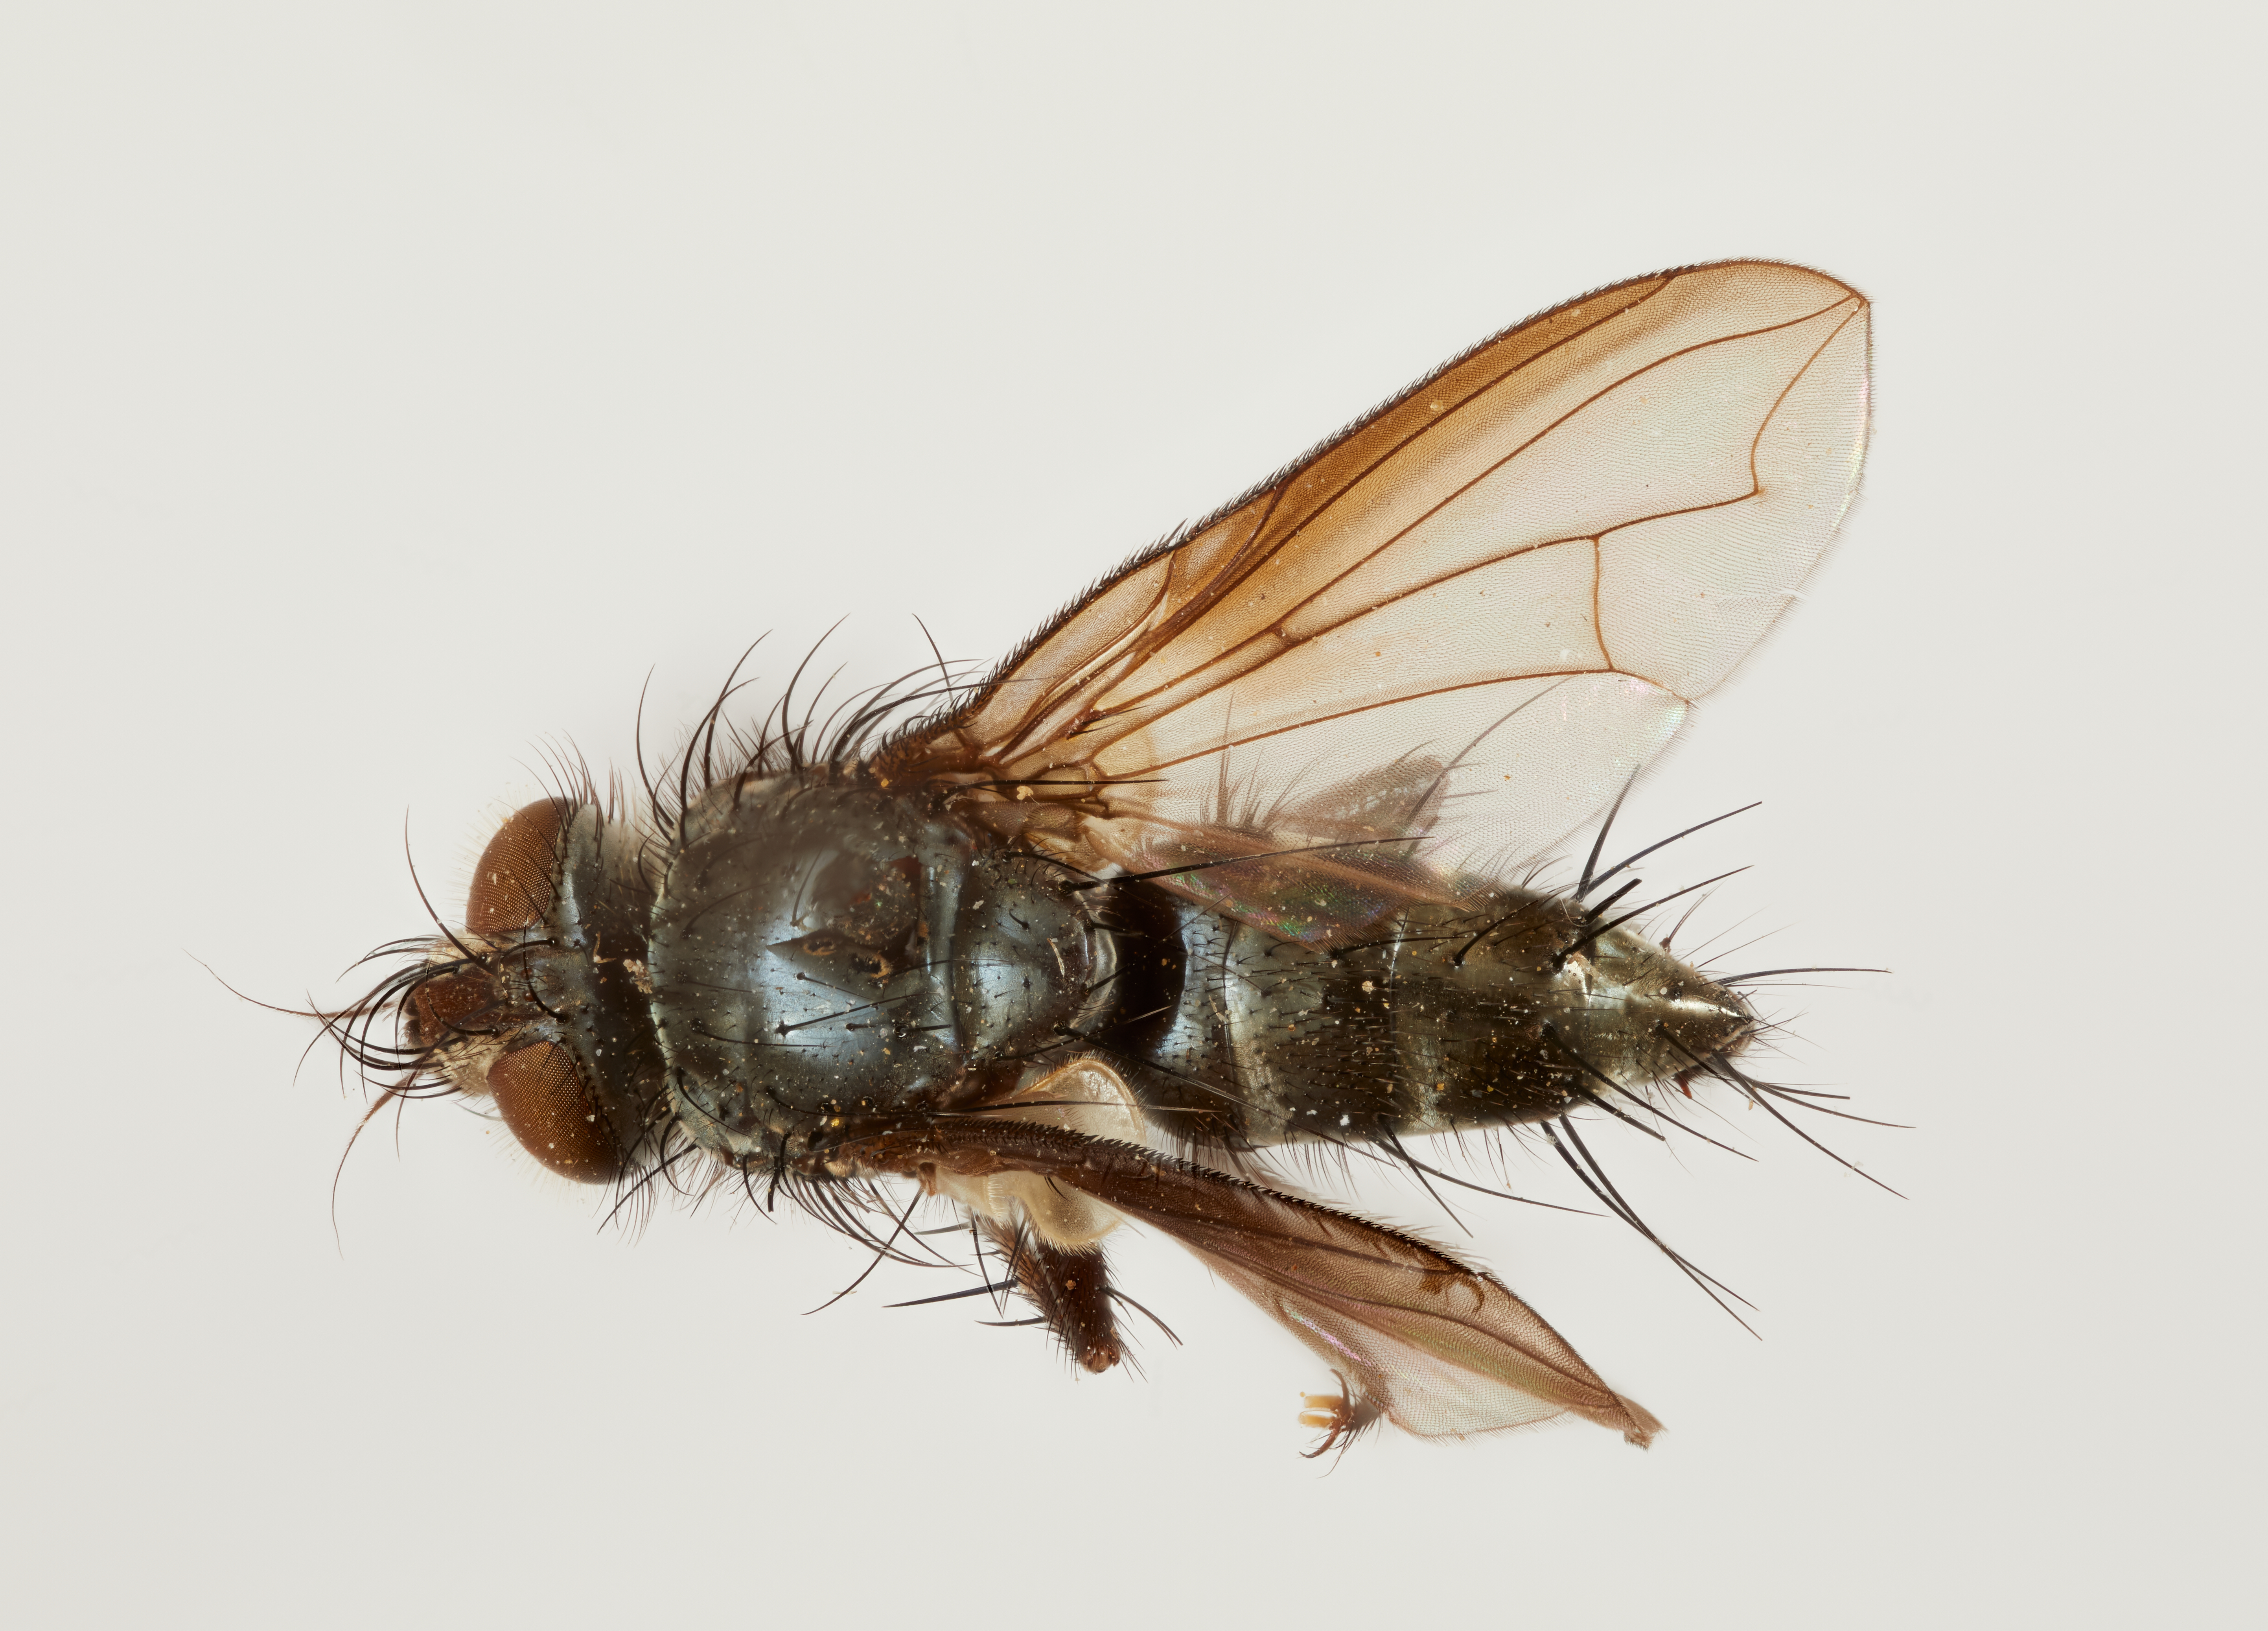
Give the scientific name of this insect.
Neotrafoiopsis andina
